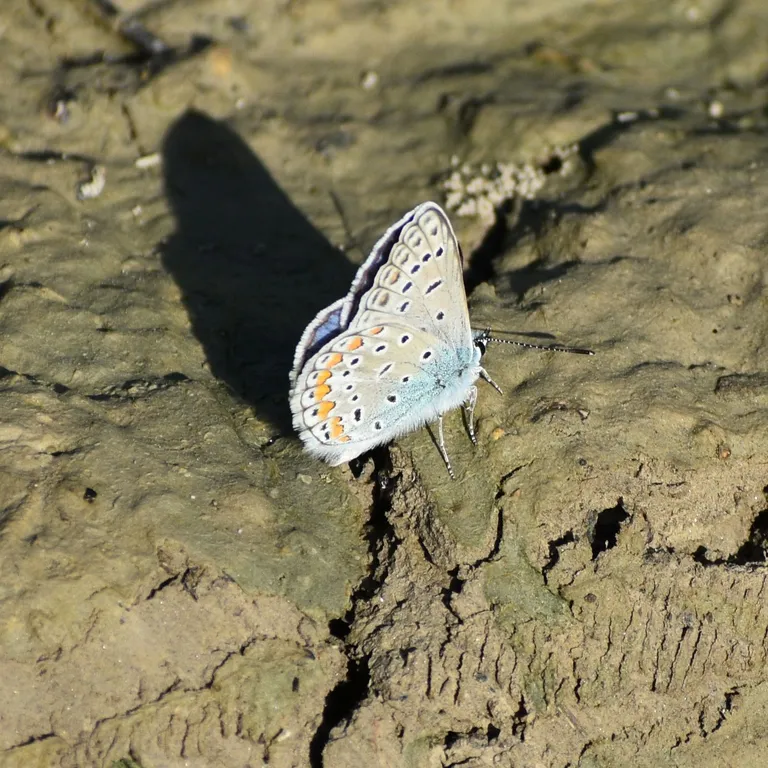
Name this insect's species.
Polyommatus icarus
